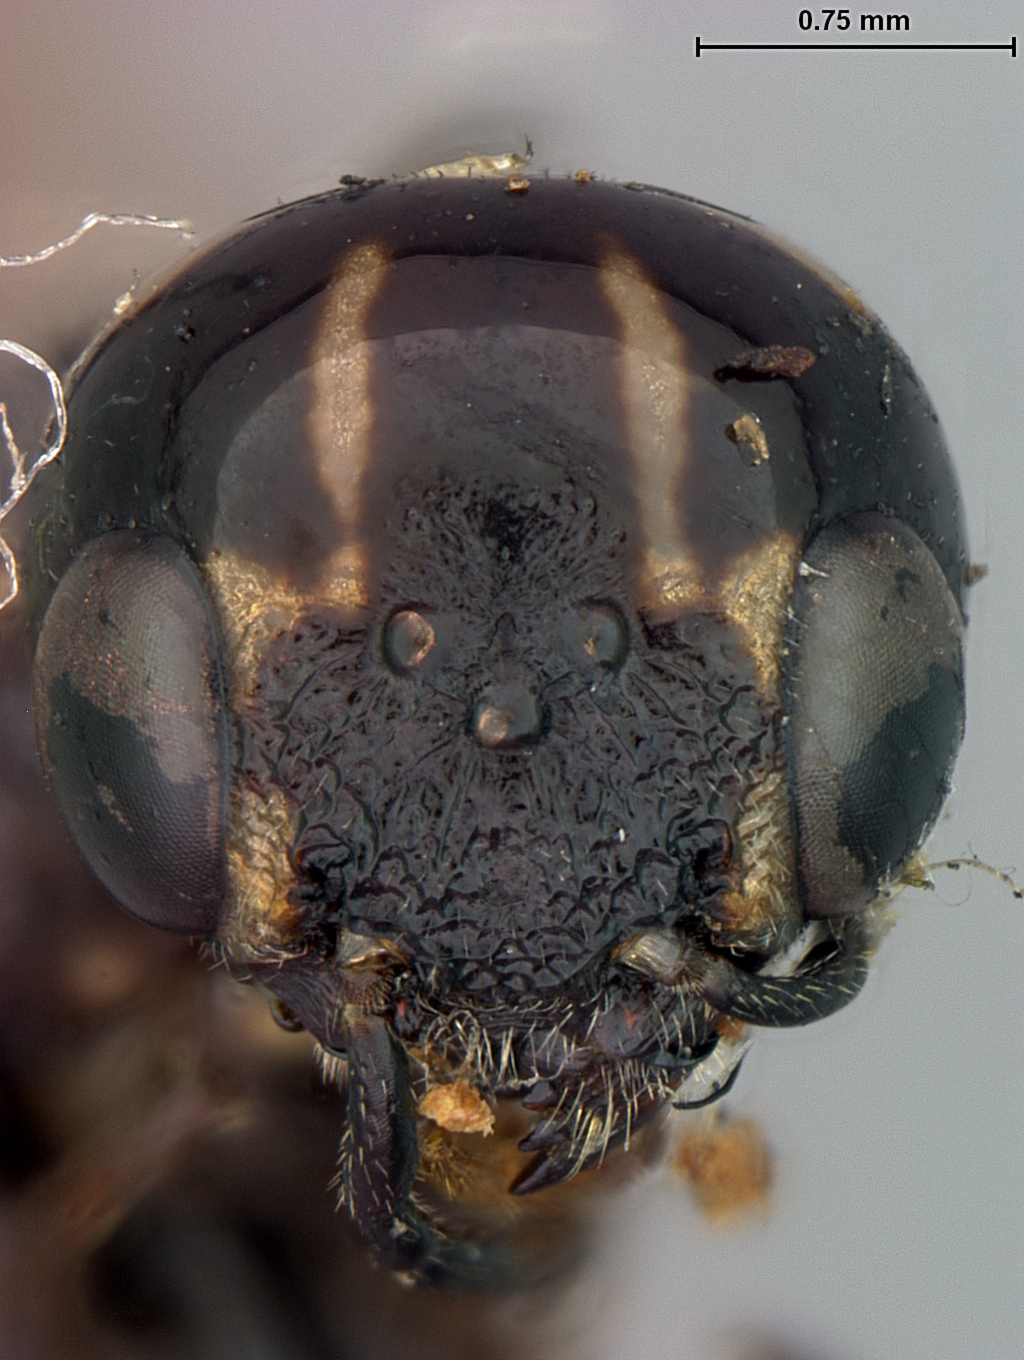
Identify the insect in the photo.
Xiphydria hicoriae
